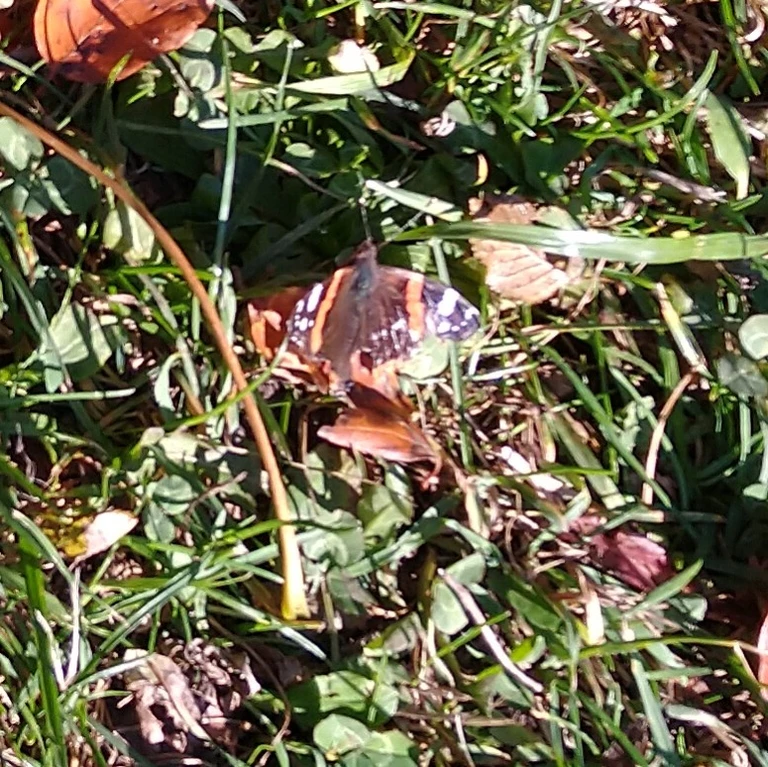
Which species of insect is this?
Vanessa atalanta
